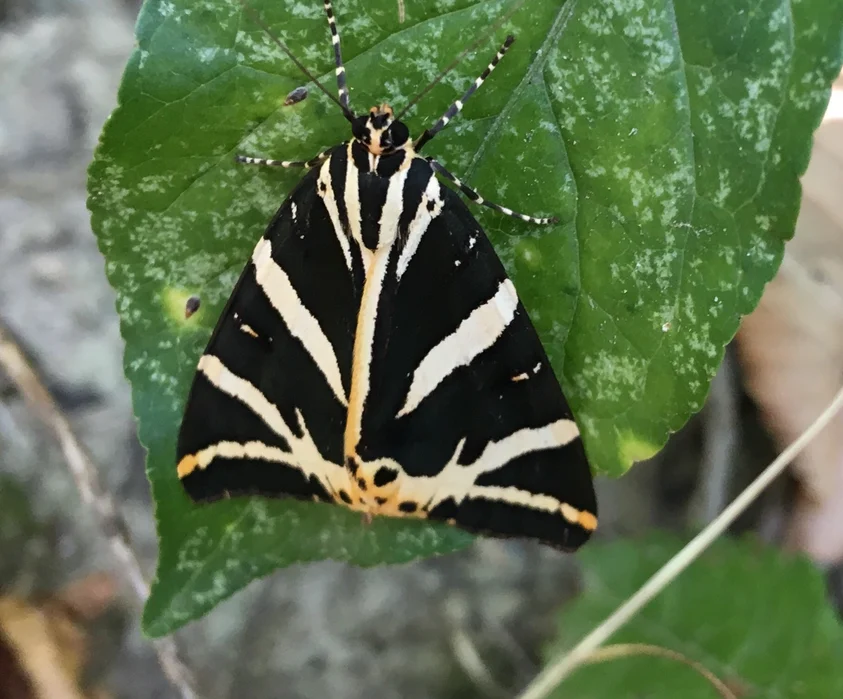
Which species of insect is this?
Euplagia quadripunctaria
